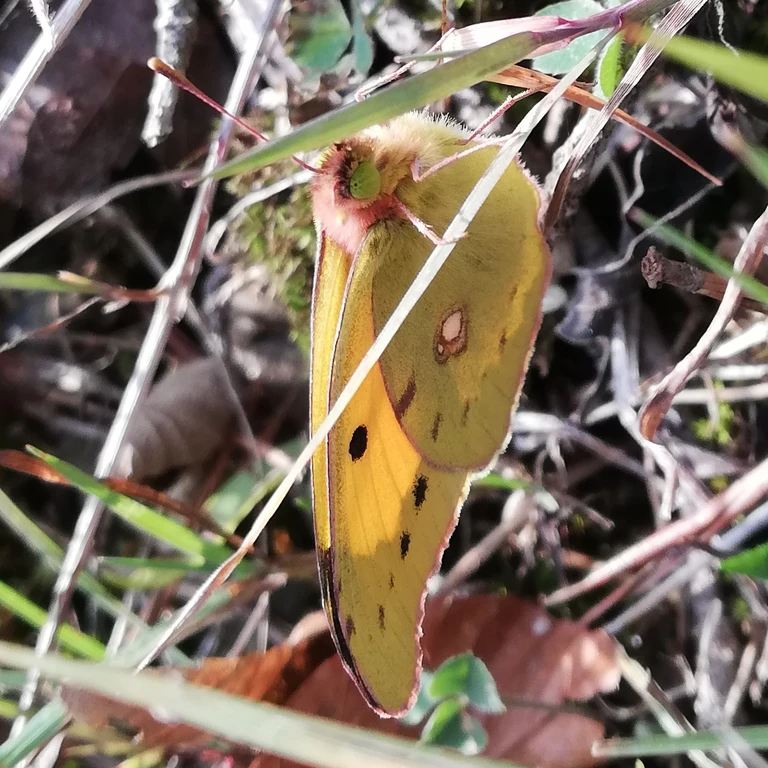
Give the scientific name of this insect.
Colias croceus
